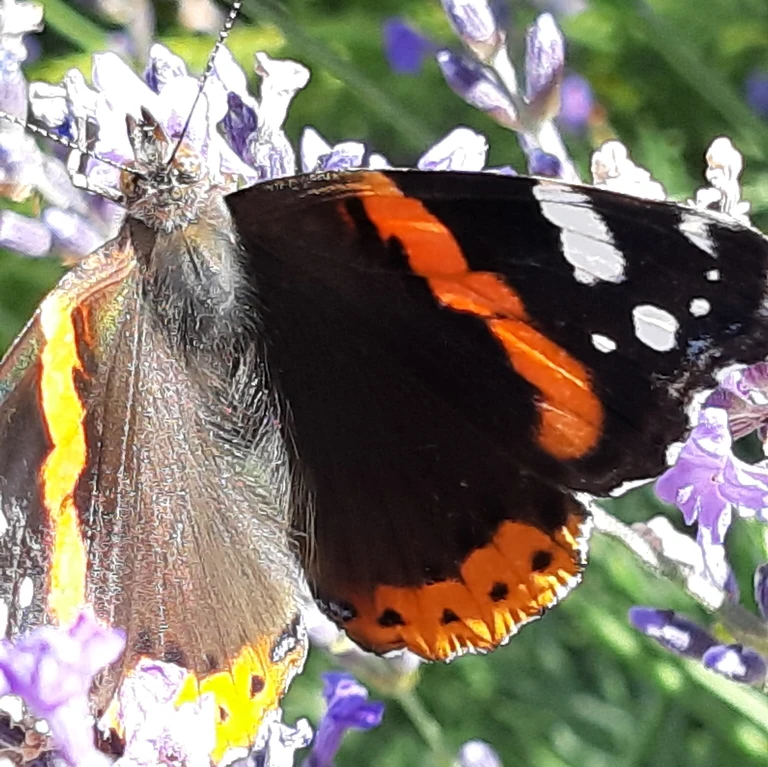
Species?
Vanessa atalanta
